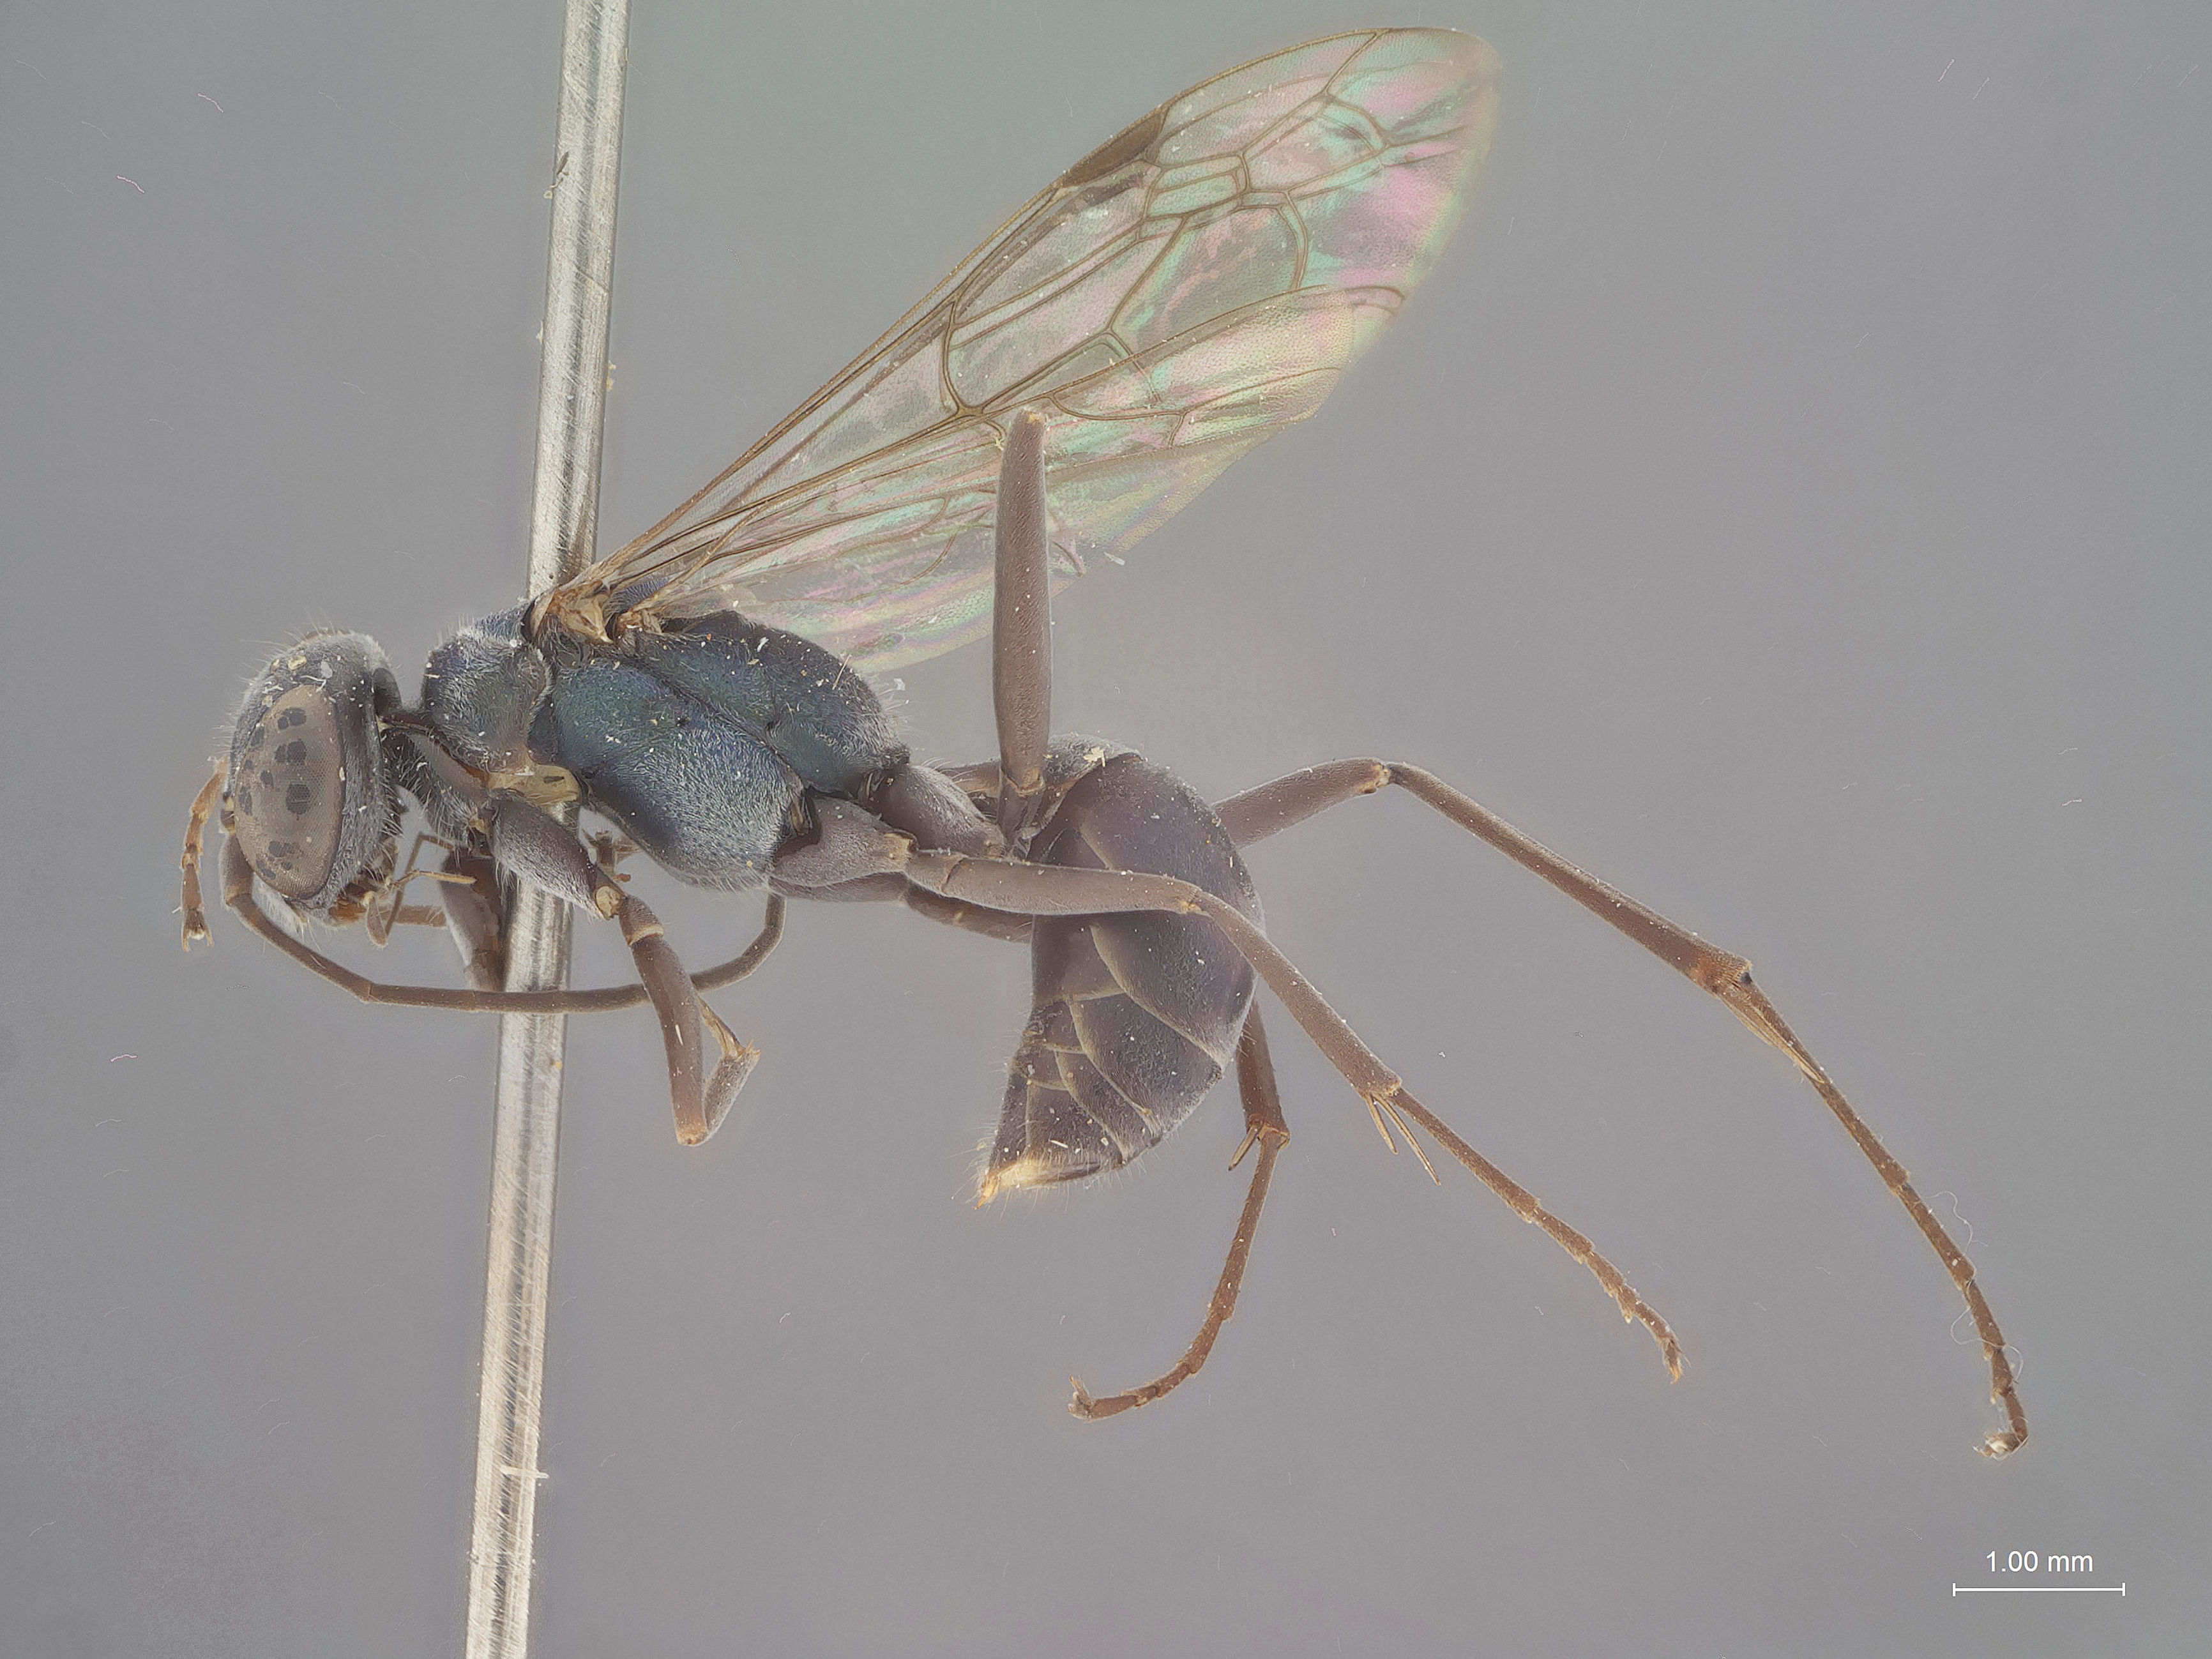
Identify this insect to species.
Auplopus cyanellus
